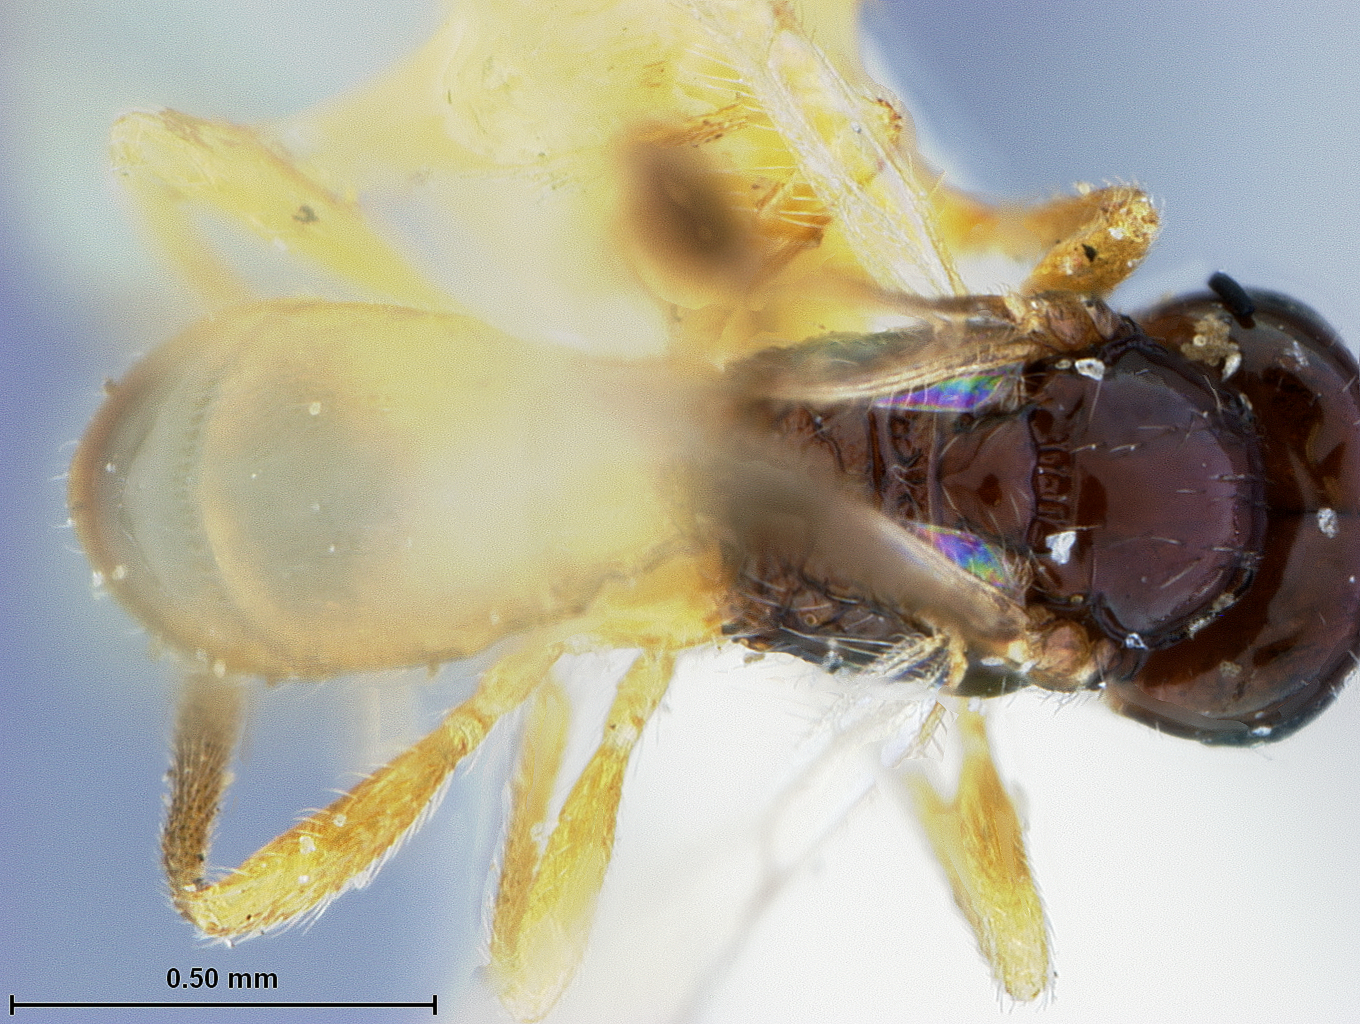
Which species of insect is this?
Mesocrina microrhopalae
